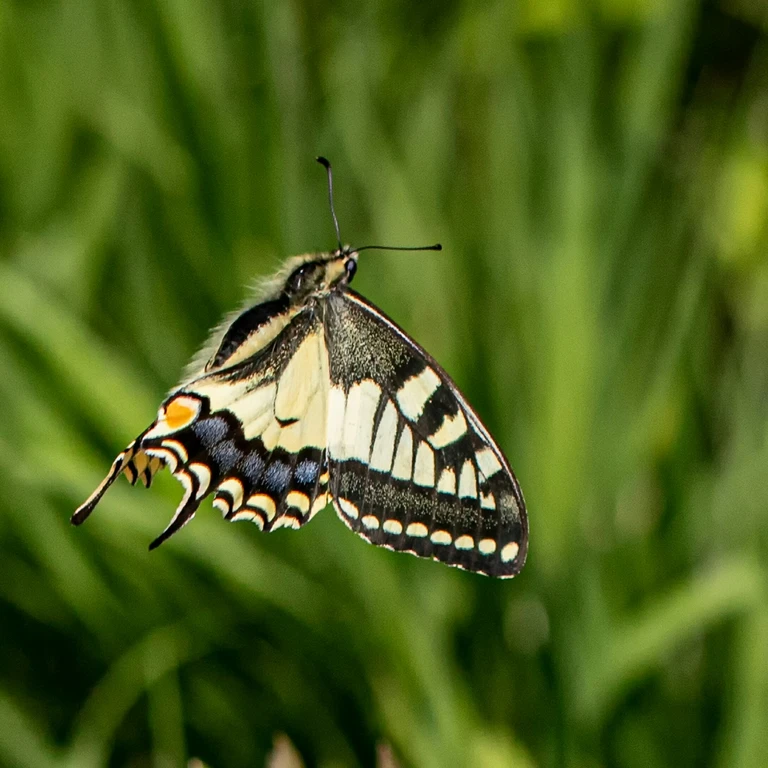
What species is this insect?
Papilio machaon
